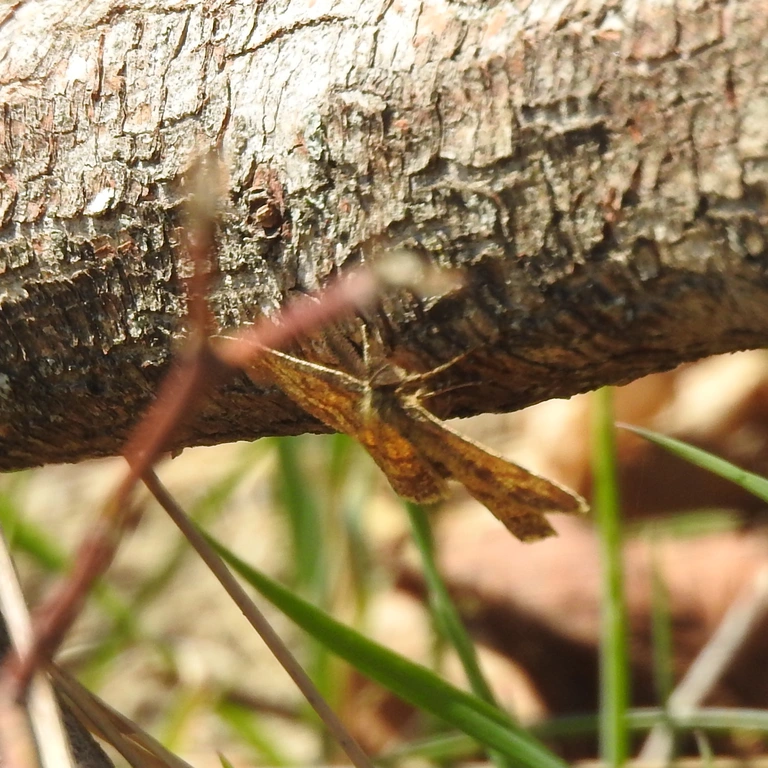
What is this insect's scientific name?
Ematurga atomaria
